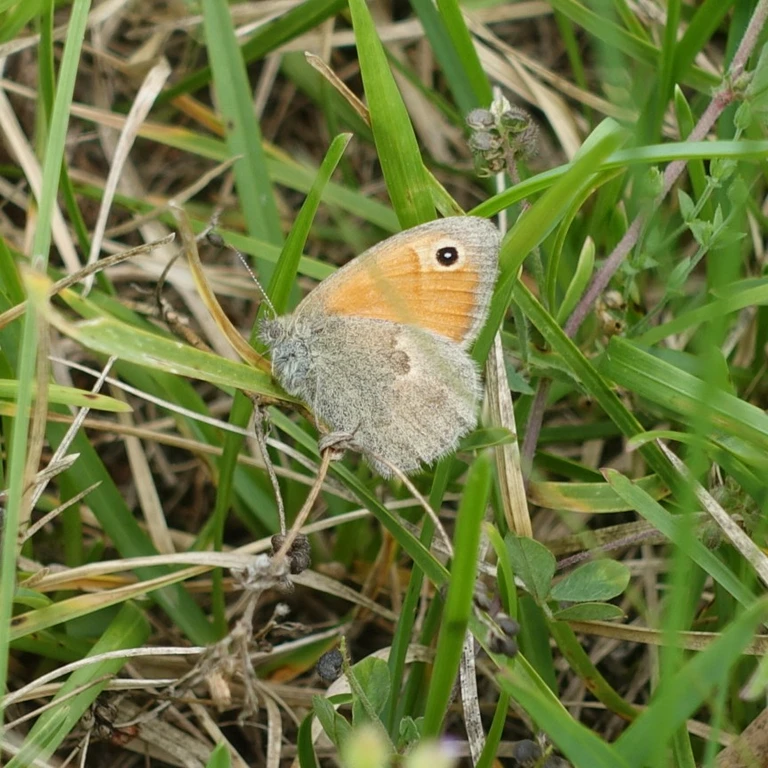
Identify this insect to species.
Coenonympha pamphilus
